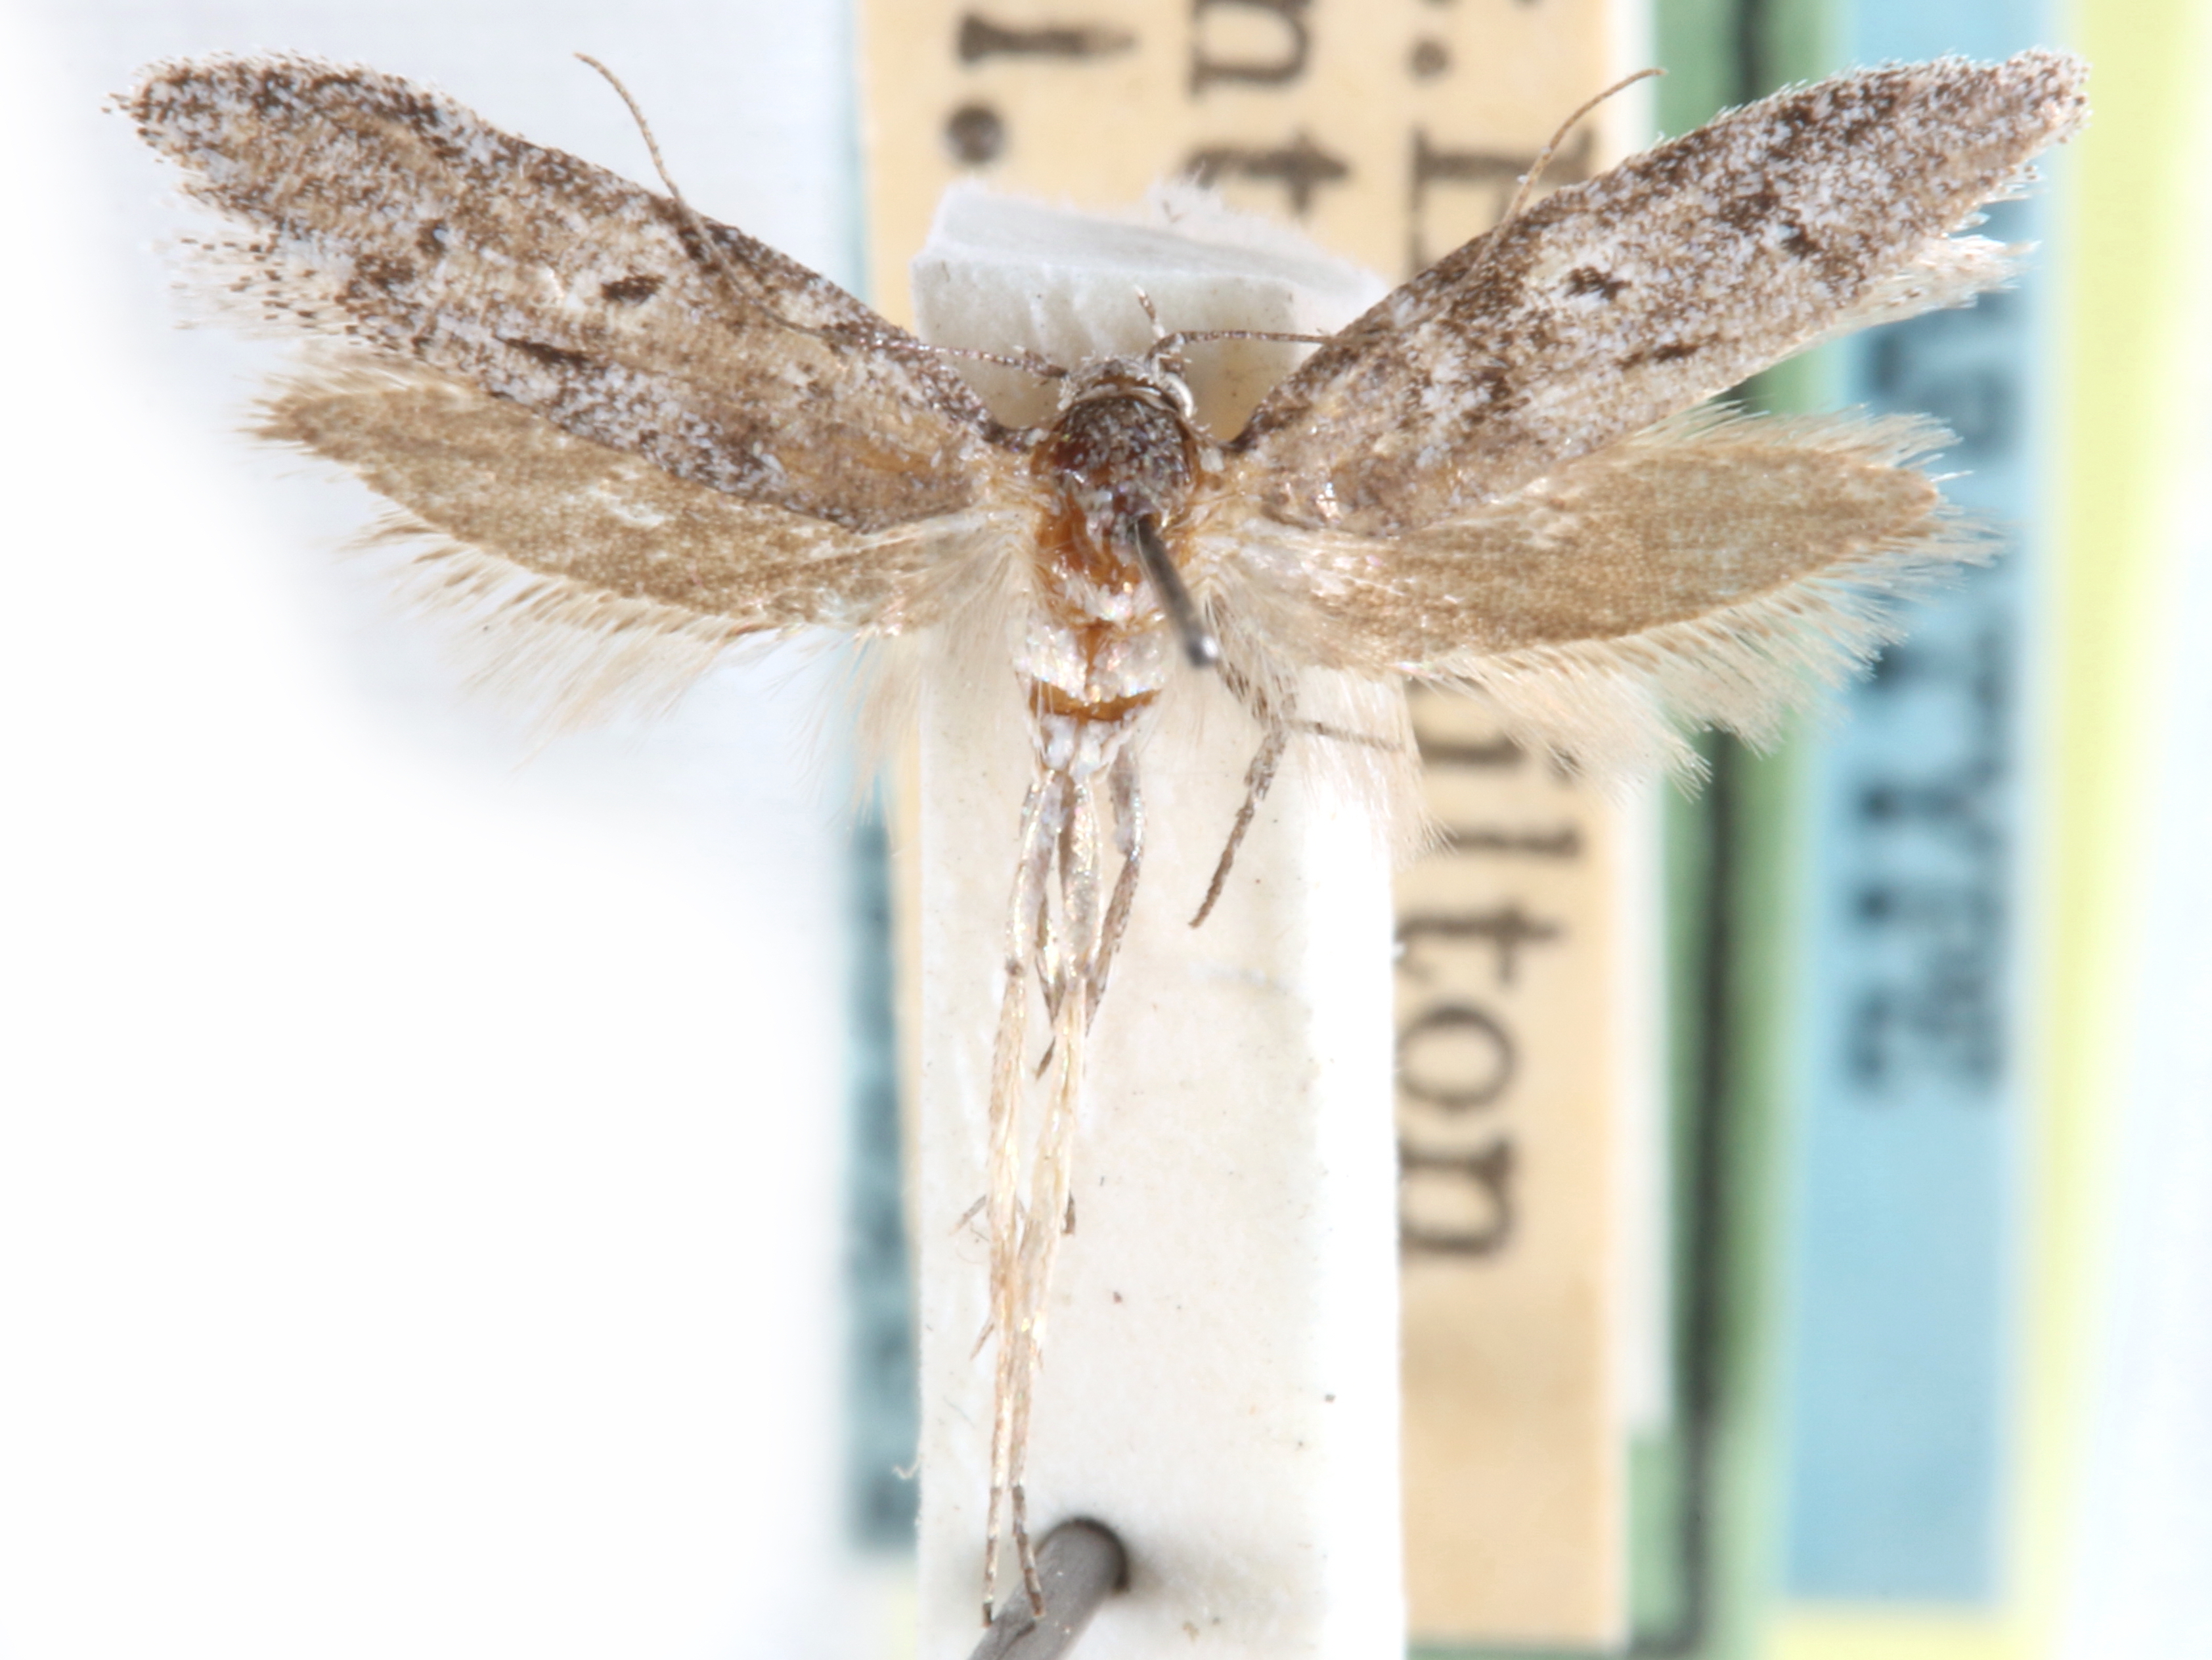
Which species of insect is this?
Anoncia slales
